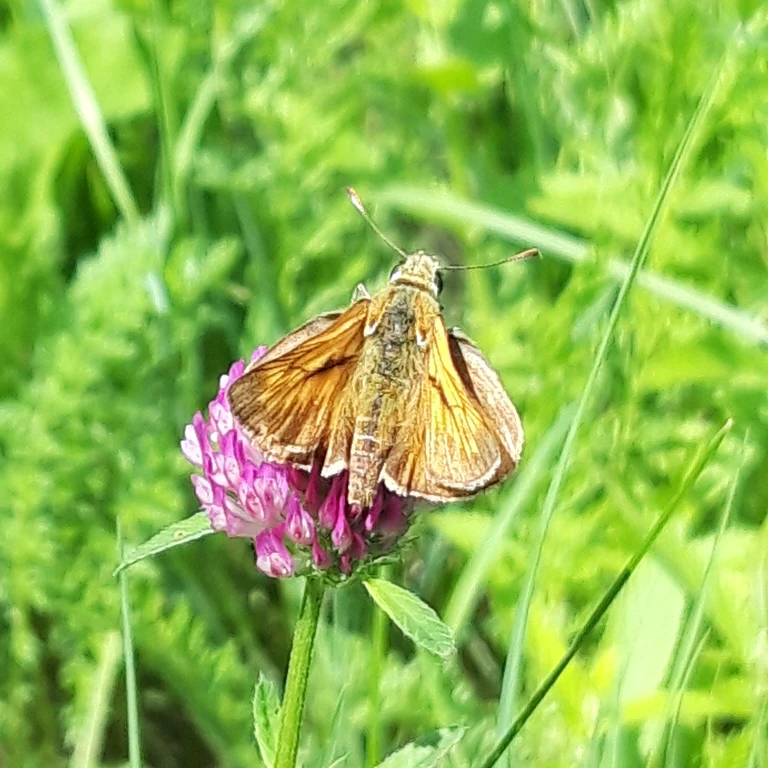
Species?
Ochlodes sylvanus (also Ochlodes venata)
